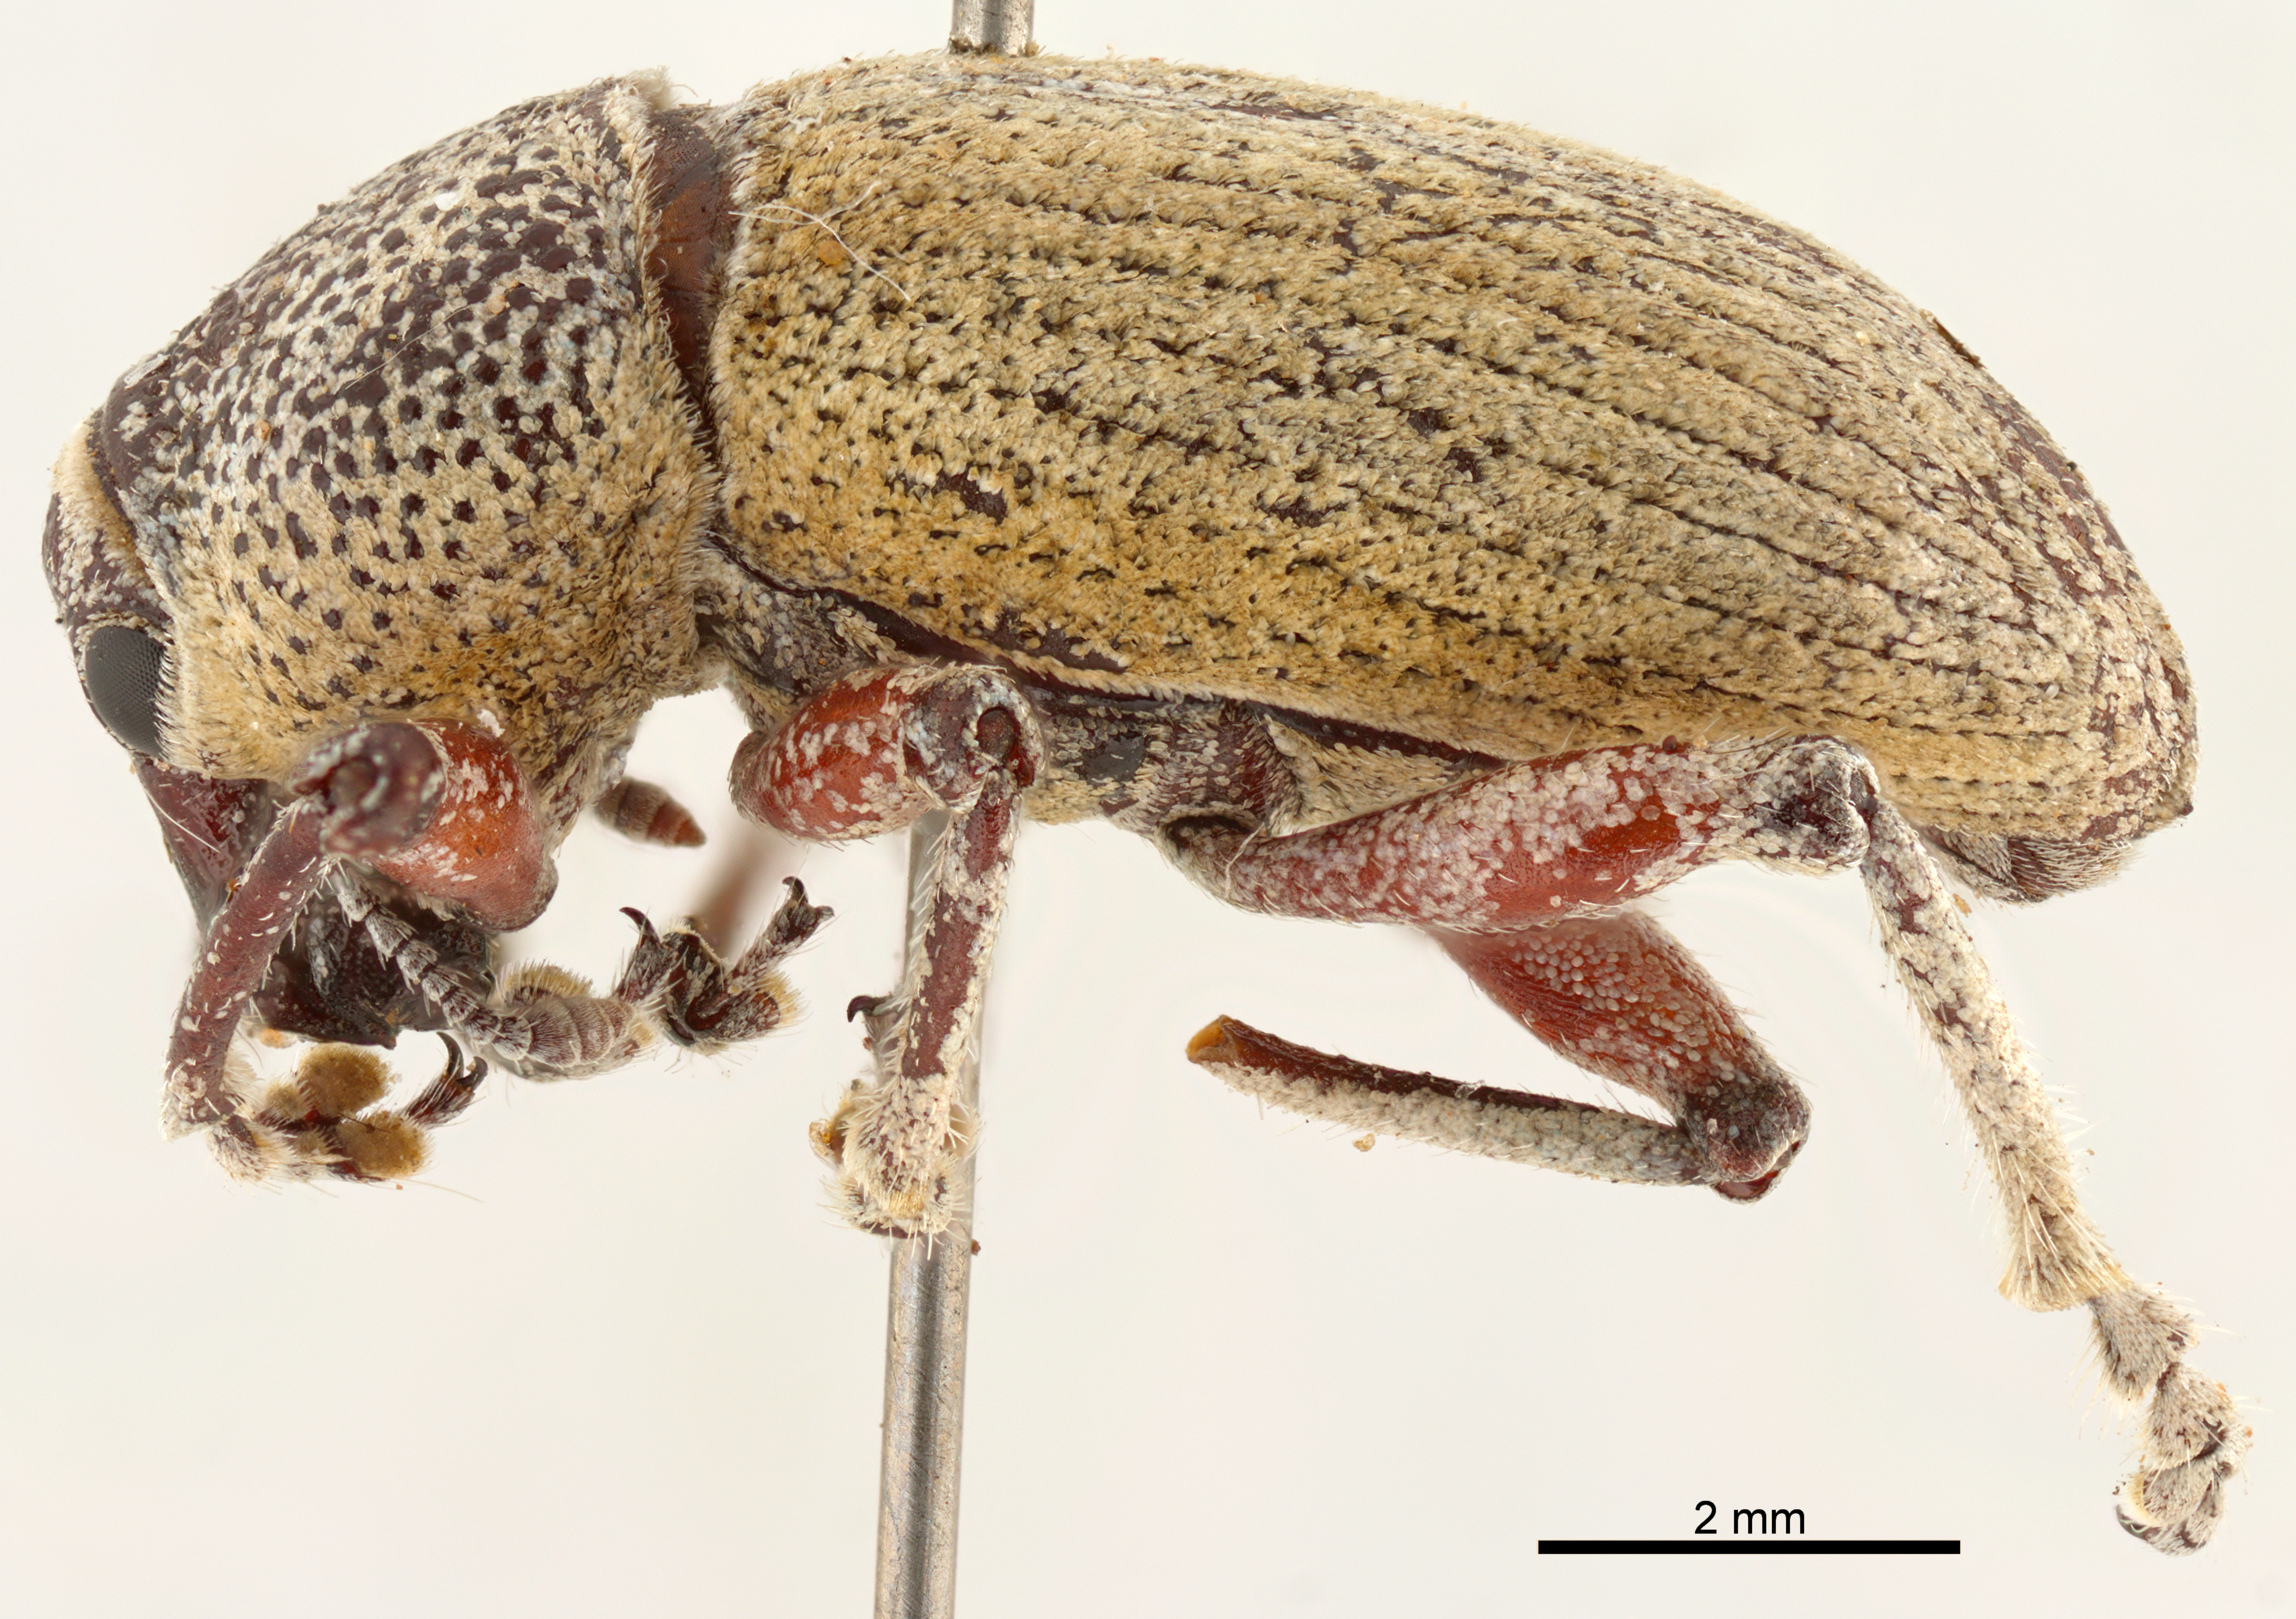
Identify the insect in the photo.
Leptostethus waltoni
